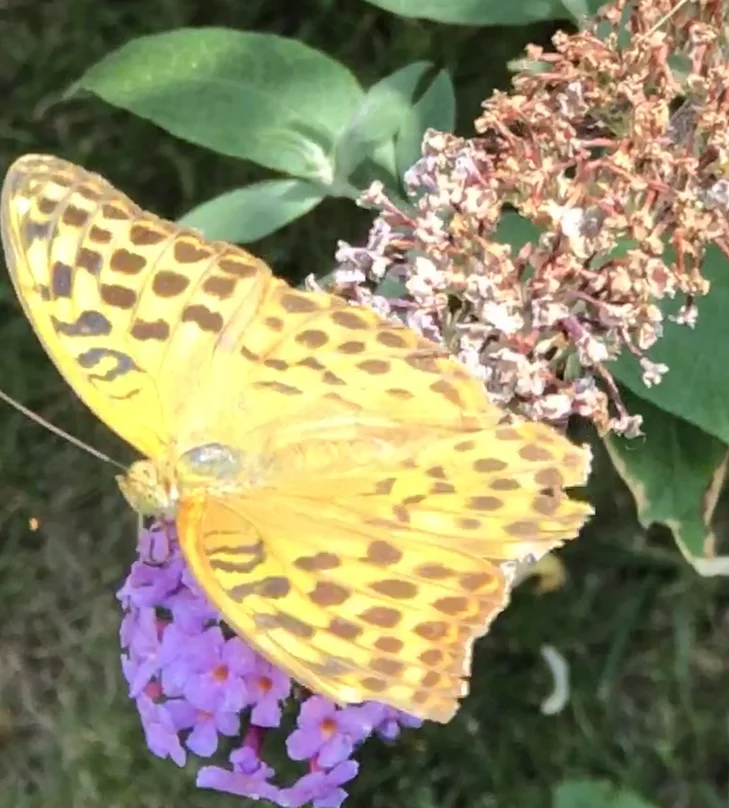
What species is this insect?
Argynnis paphia
